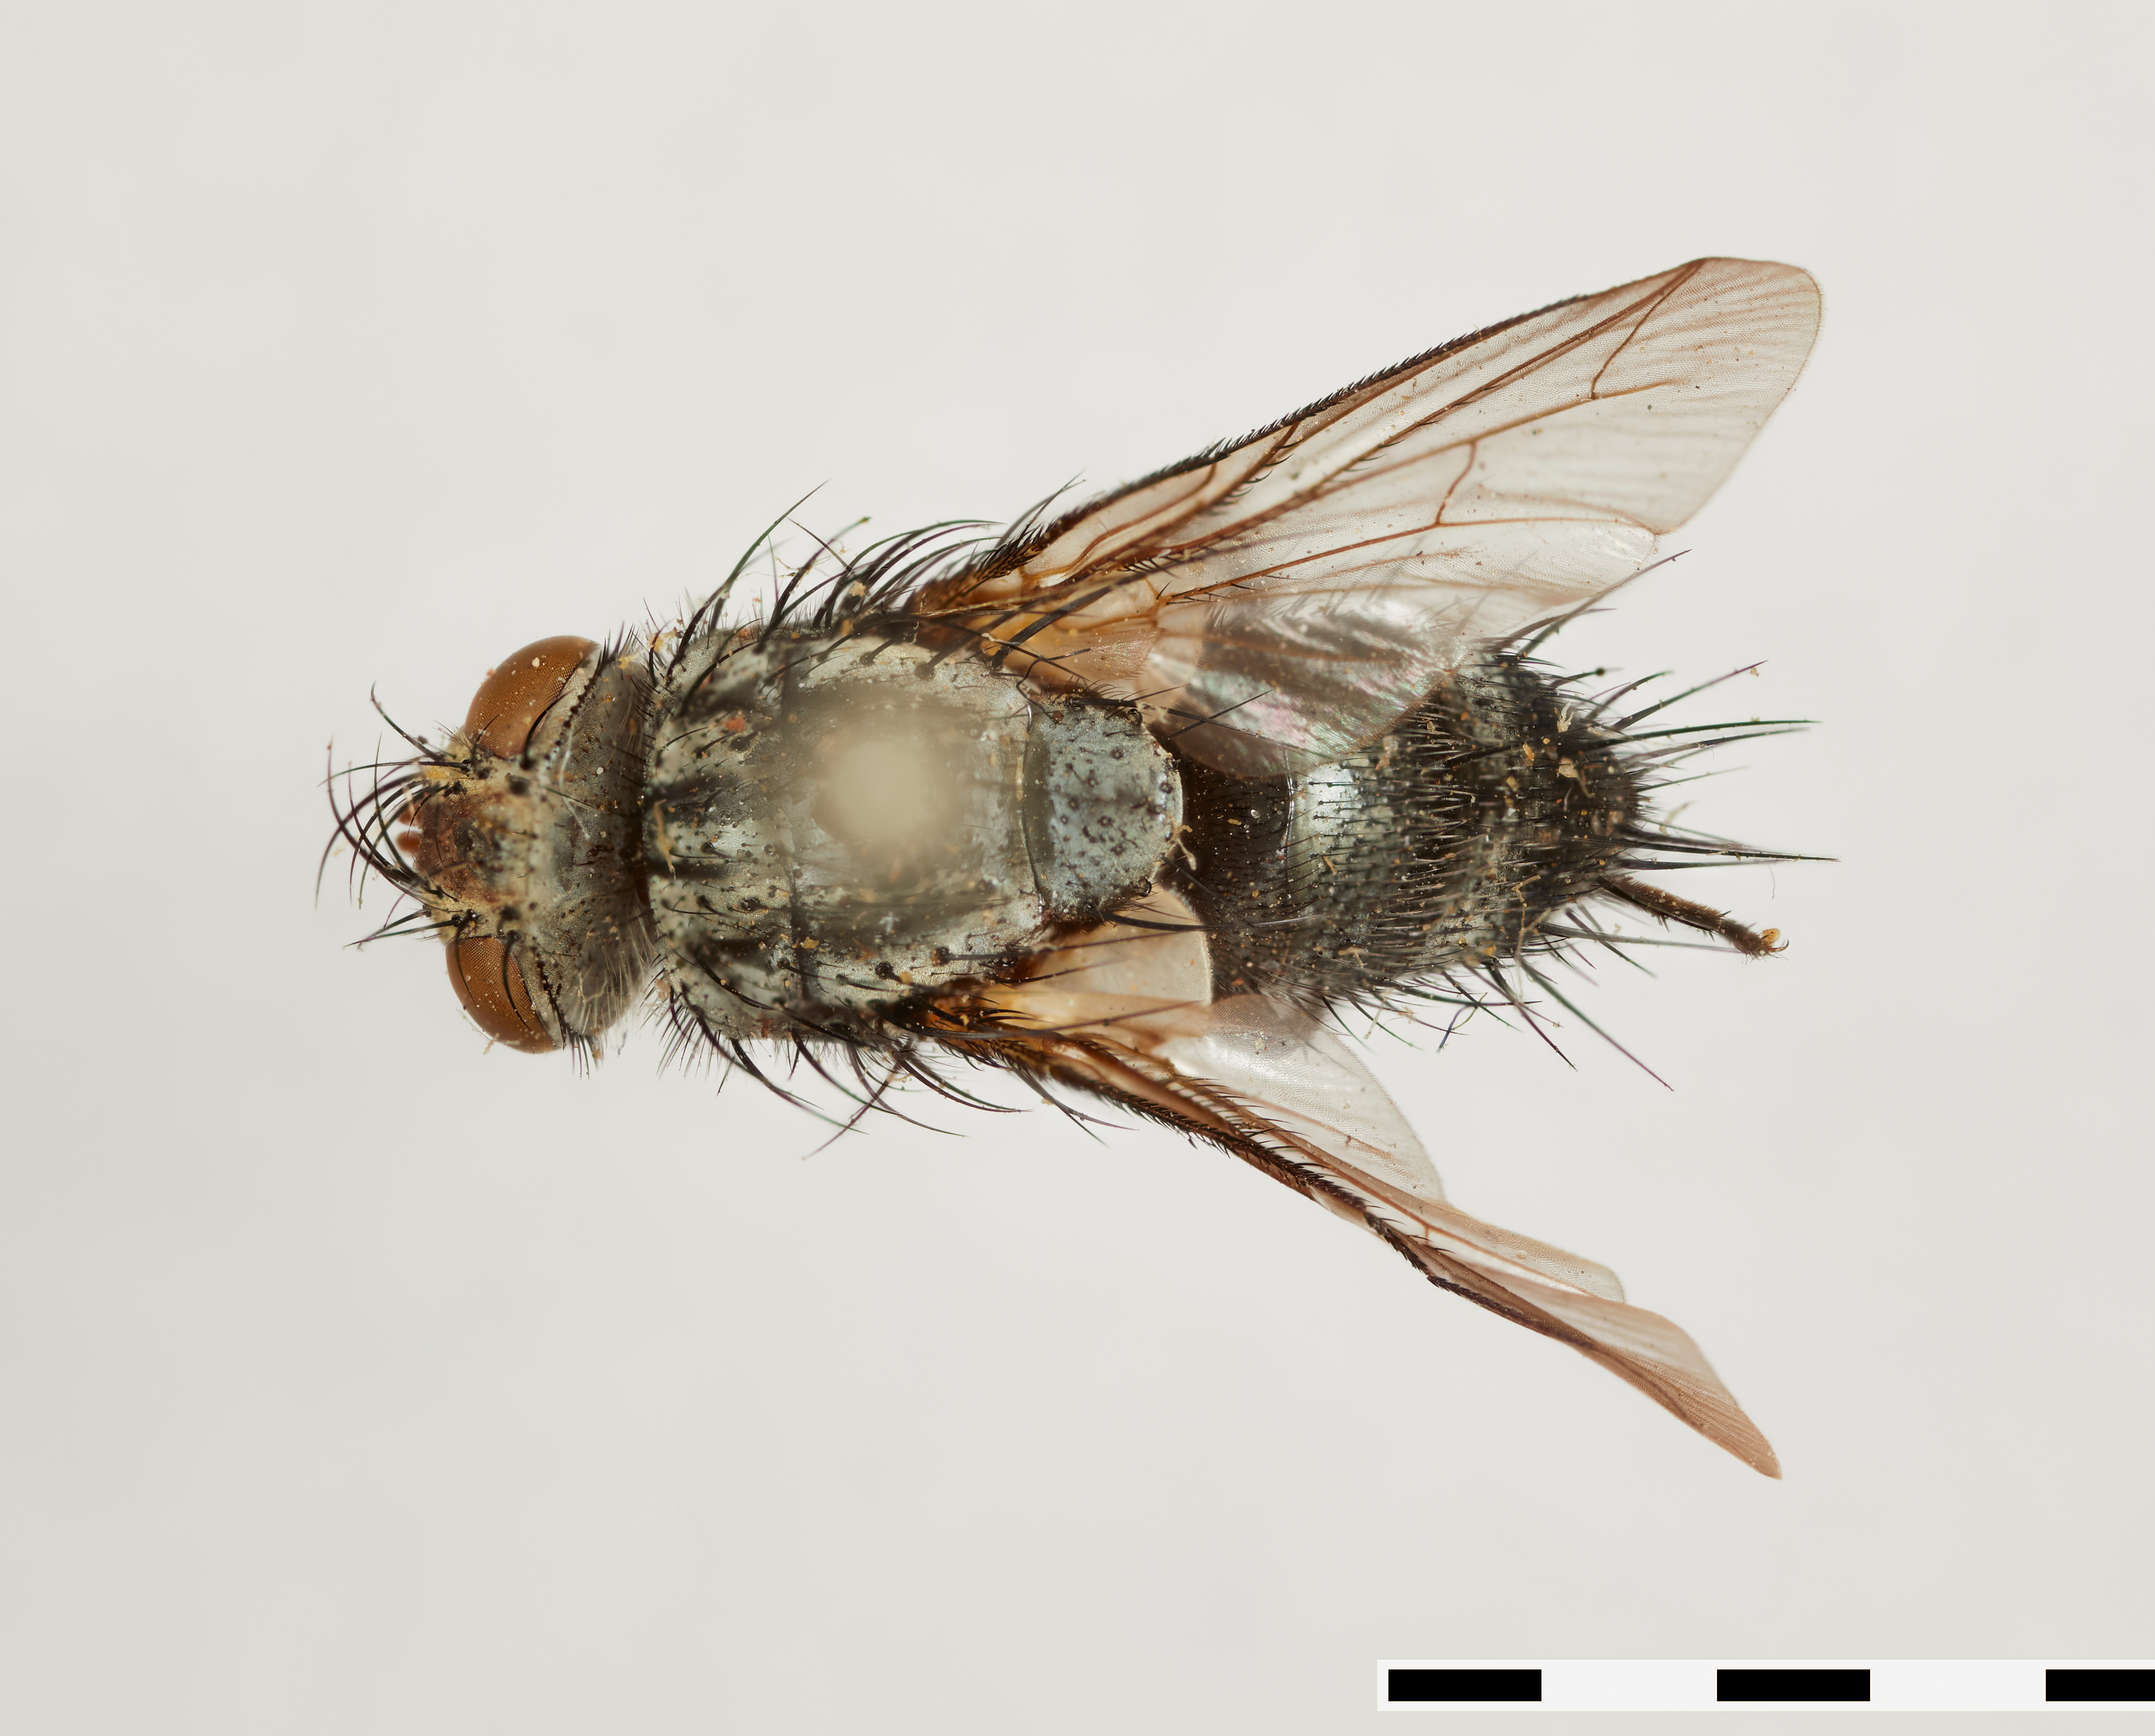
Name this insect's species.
Meleterus montanus
